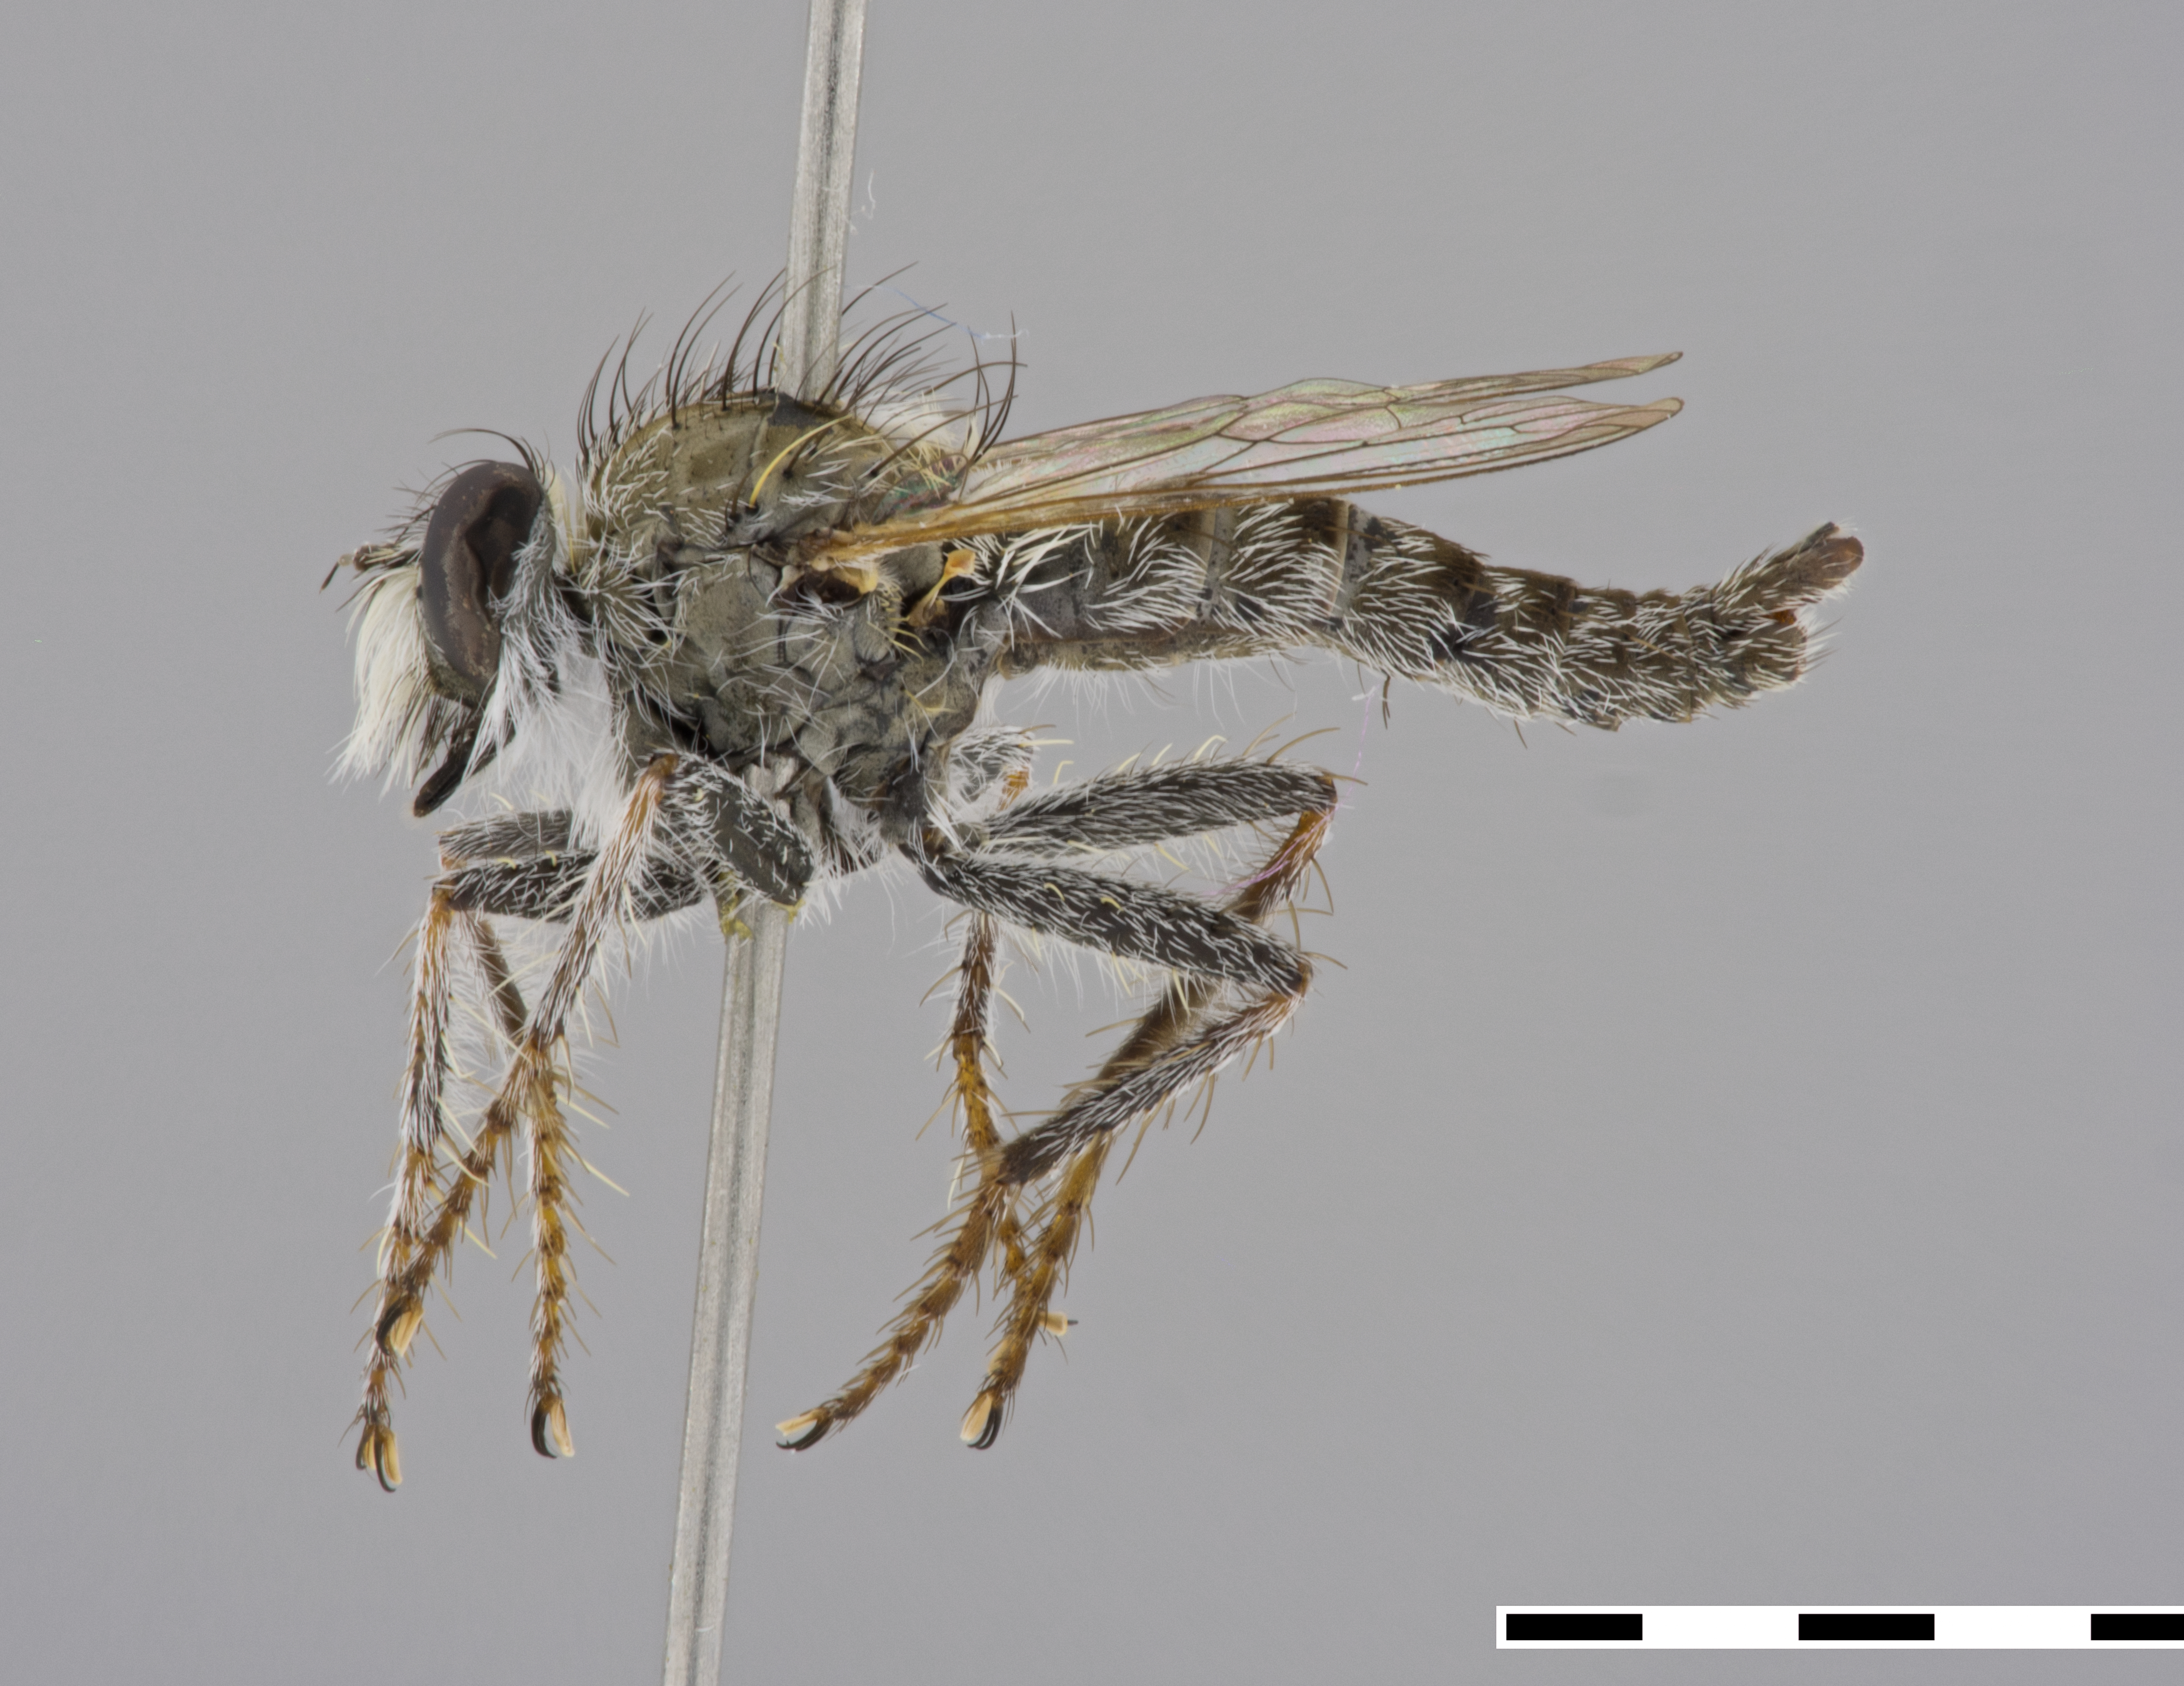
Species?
Neolophonotus aktites
